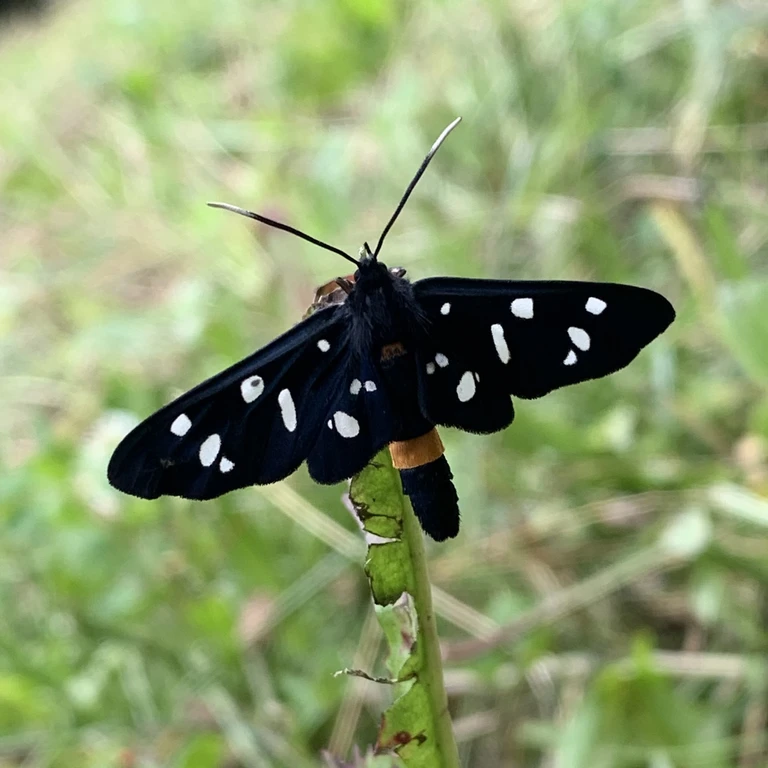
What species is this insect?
Amata phegea
